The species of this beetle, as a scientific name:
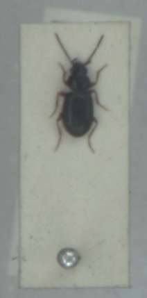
Bembidion mannerheimii
